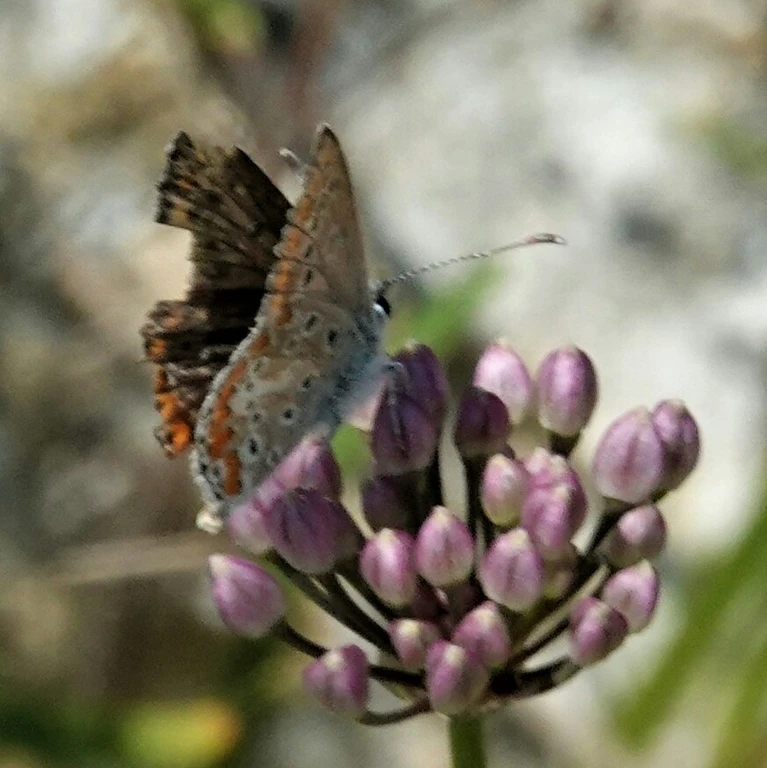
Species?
Aricia agestis/artaxerxes
